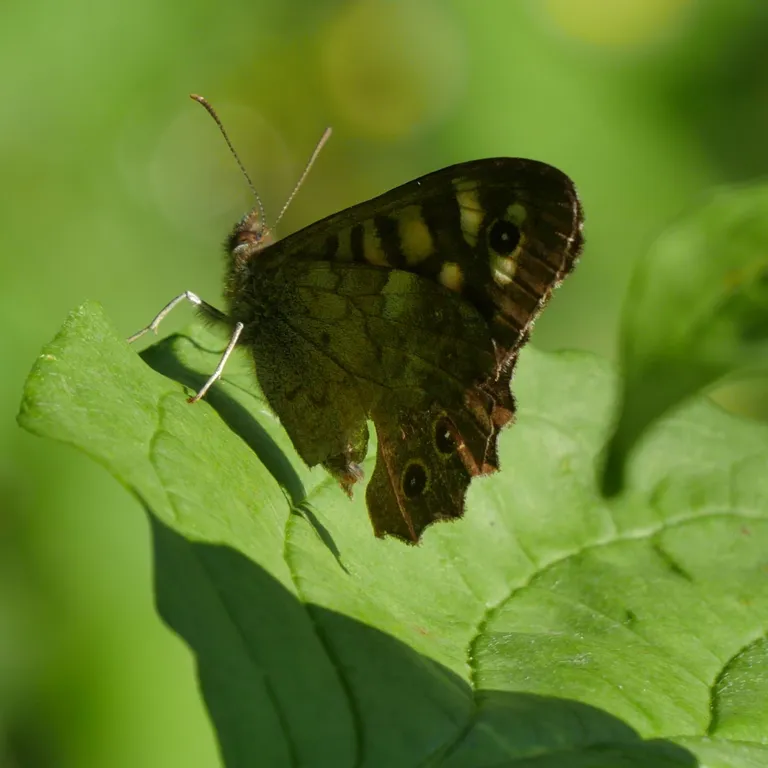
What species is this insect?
Pararge aegeria
